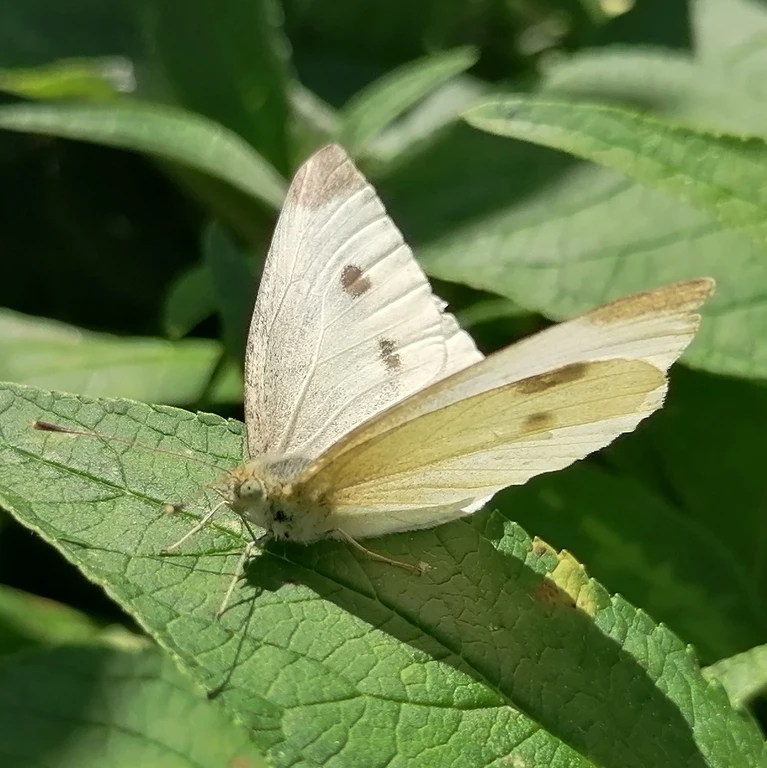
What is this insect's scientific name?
Pieris rapae
